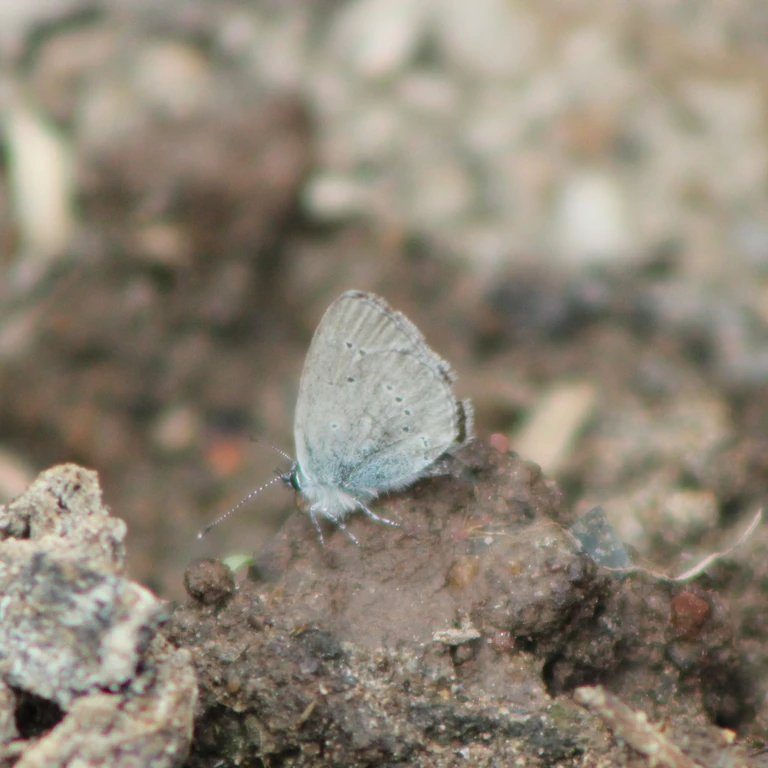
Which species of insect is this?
Cupido minimus
